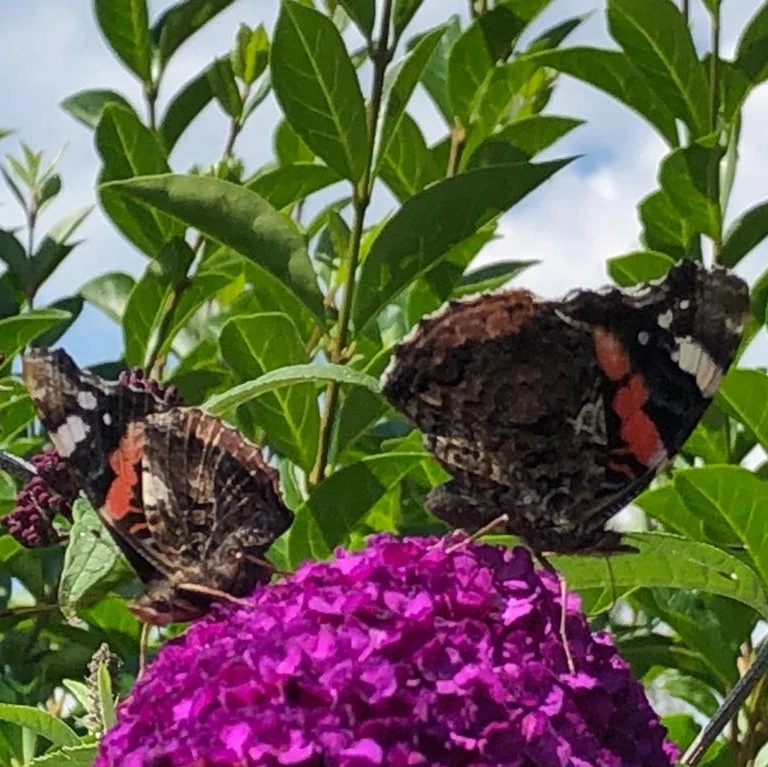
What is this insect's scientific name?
Vanessa atalanta
